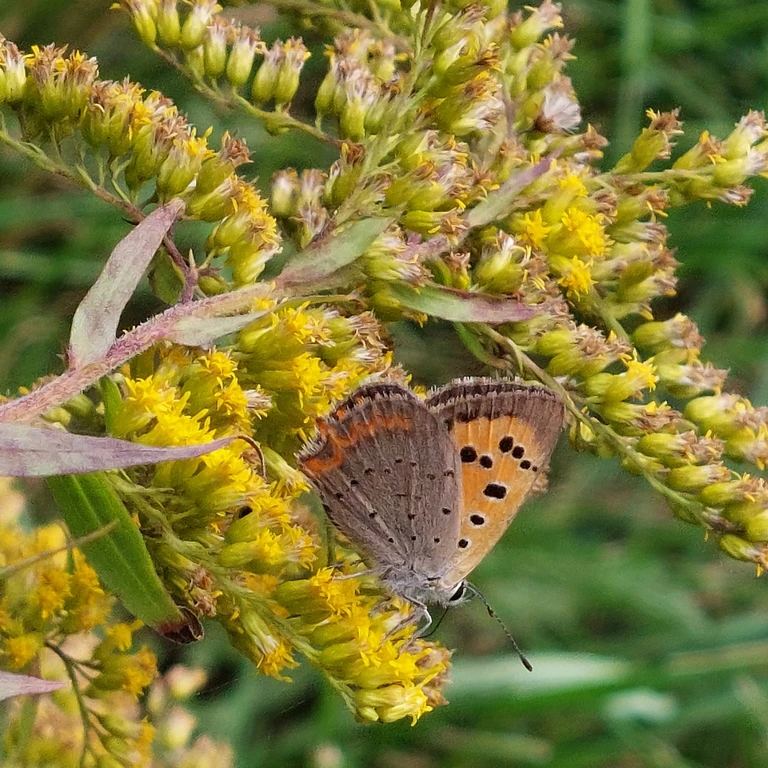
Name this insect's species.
Lycaena phlaeas
